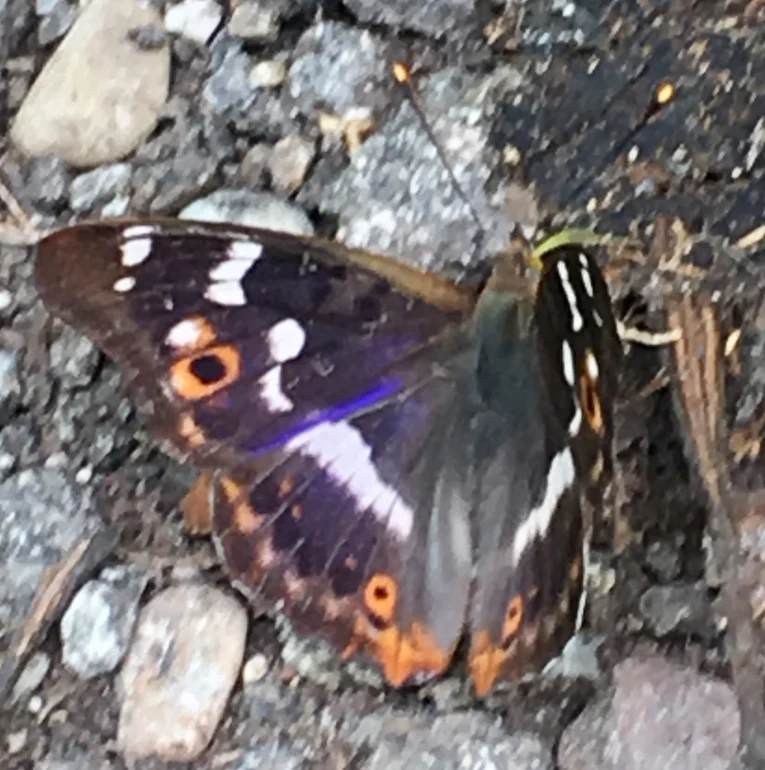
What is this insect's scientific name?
Apatura ilia
